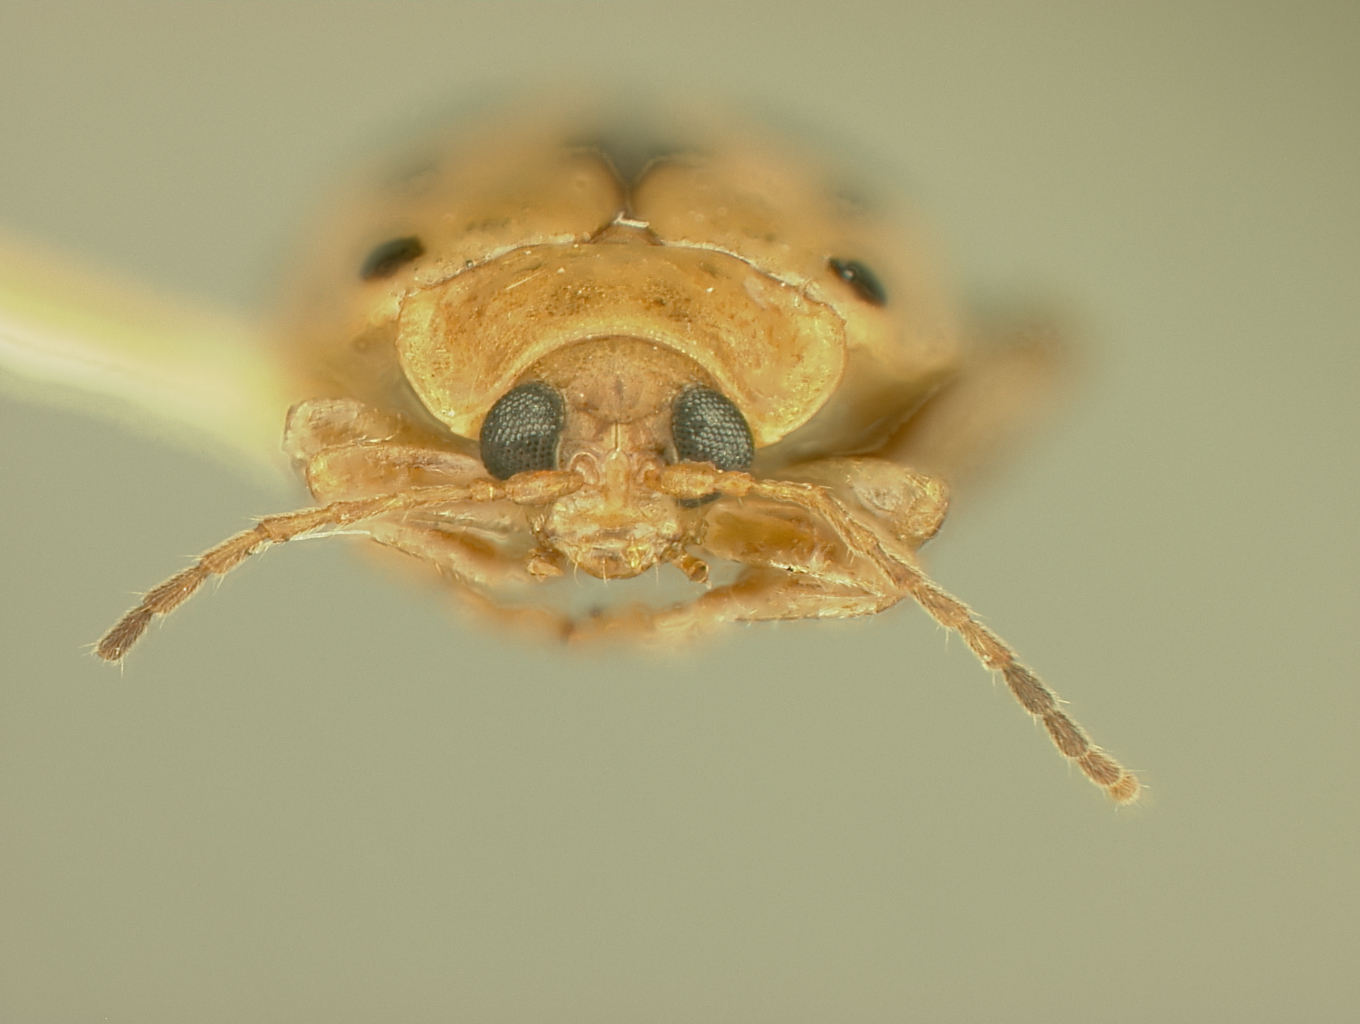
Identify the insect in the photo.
Oedionychis nigrosignata (also Oedionychus nigrosignata)
